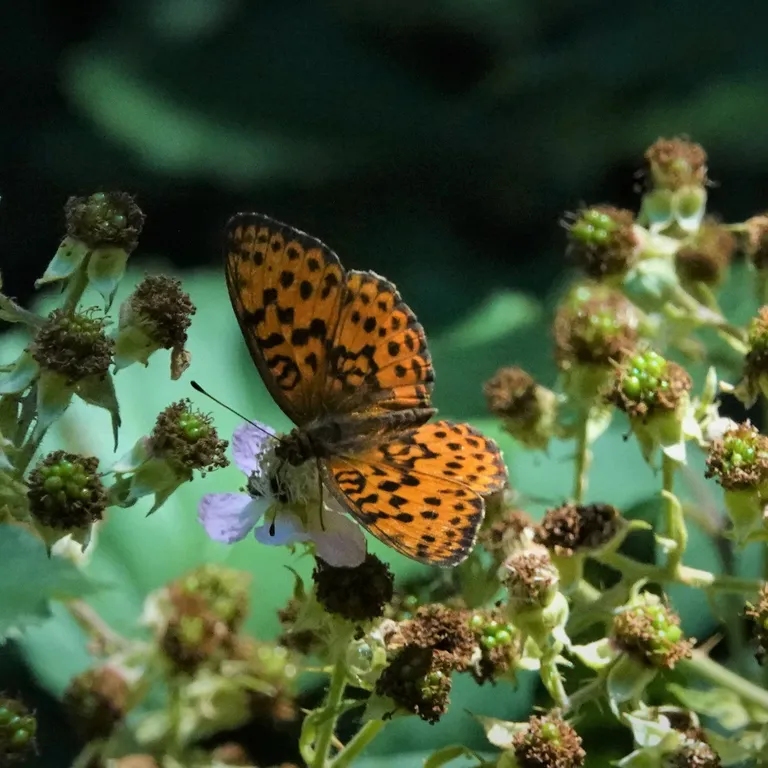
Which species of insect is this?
Brenthis daphne
